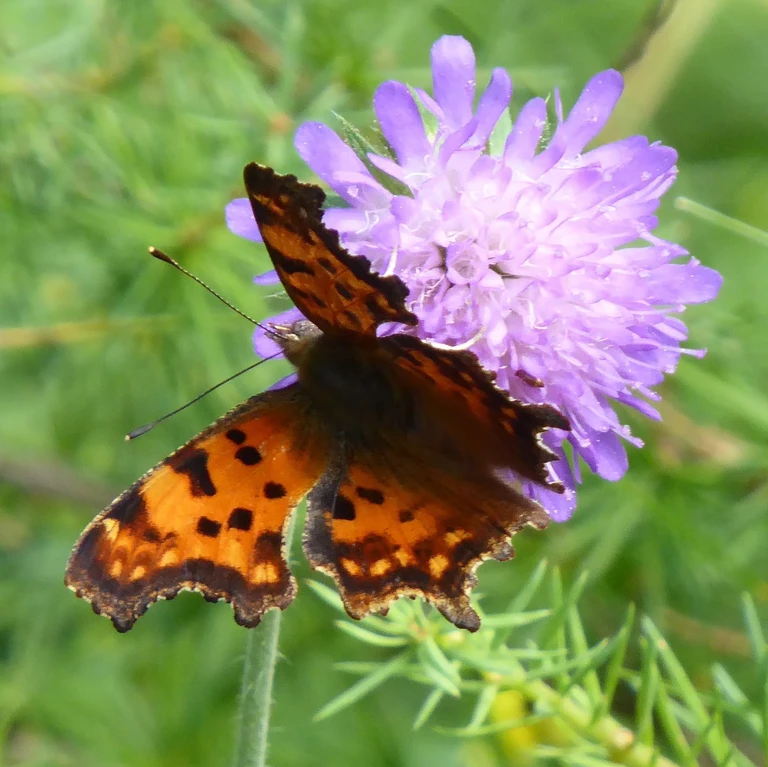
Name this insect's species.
Polygonia c-album
